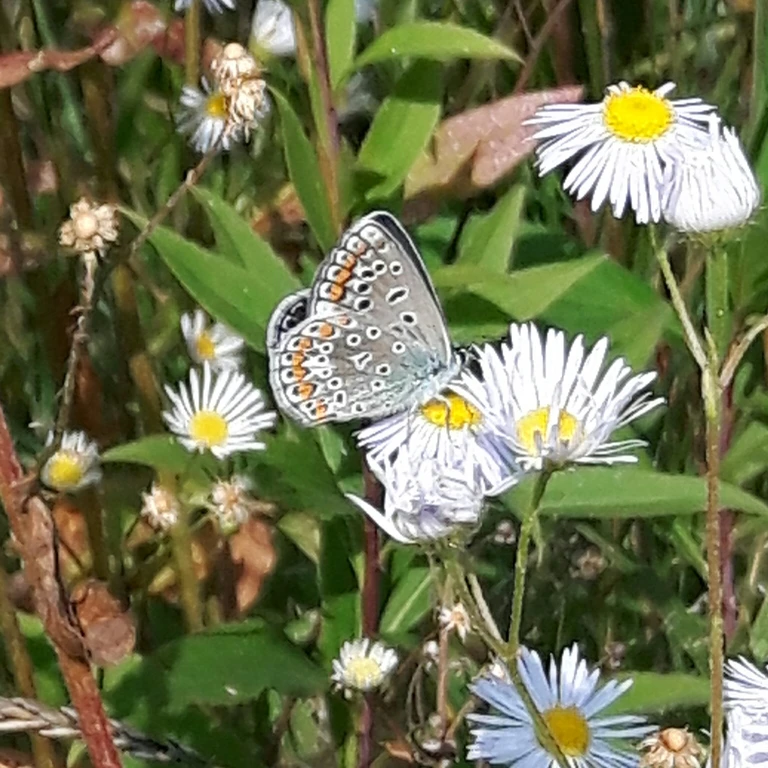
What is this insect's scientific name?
Polyommatus icarus
